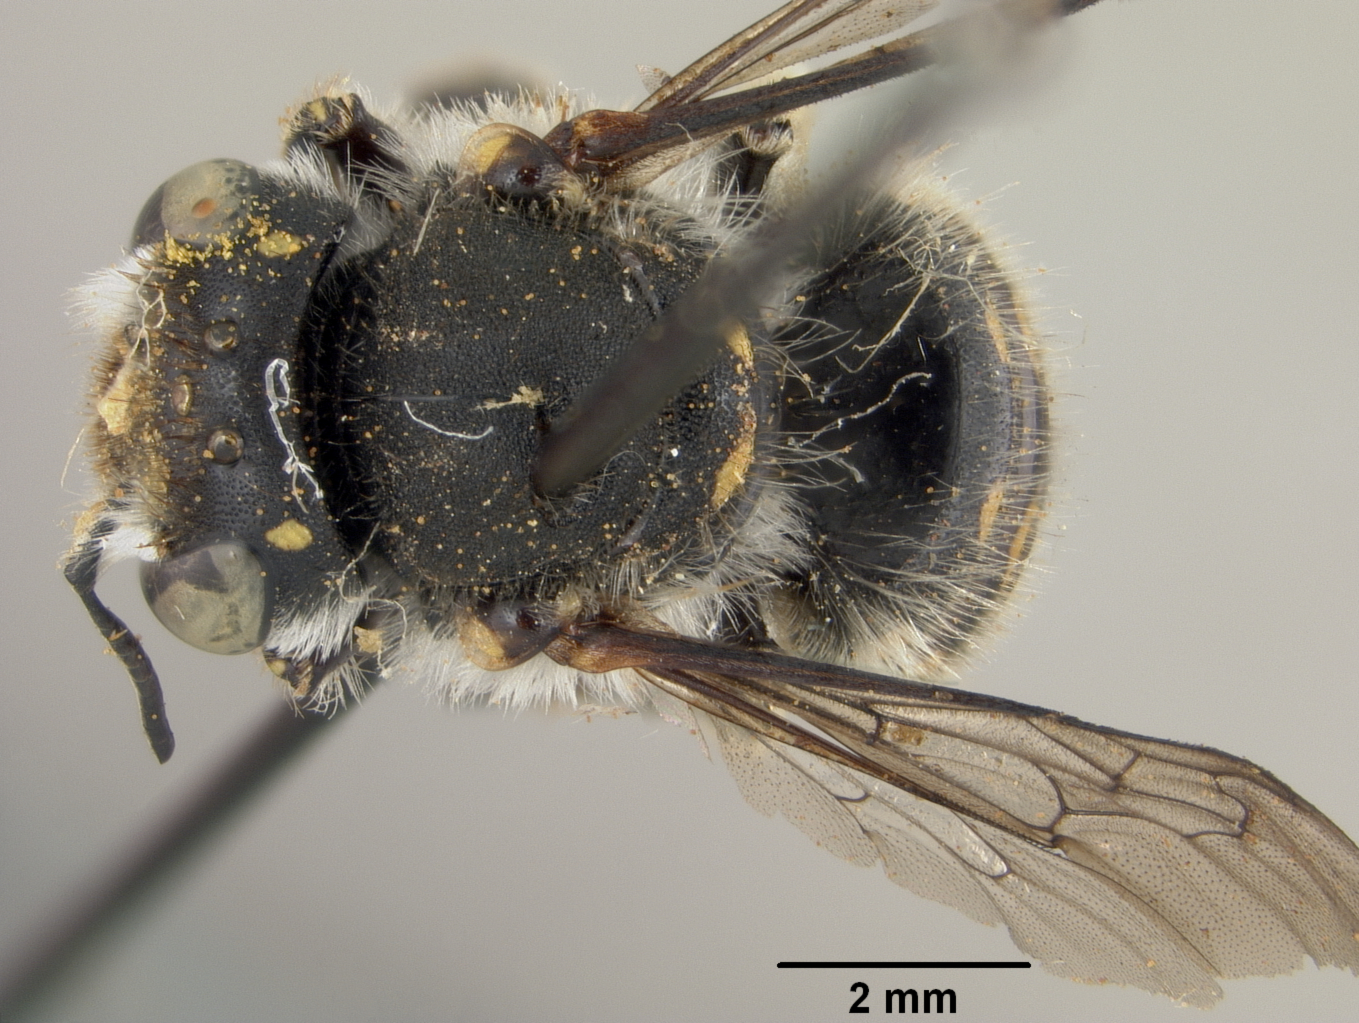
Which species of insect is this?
Anthidium uyacanum
